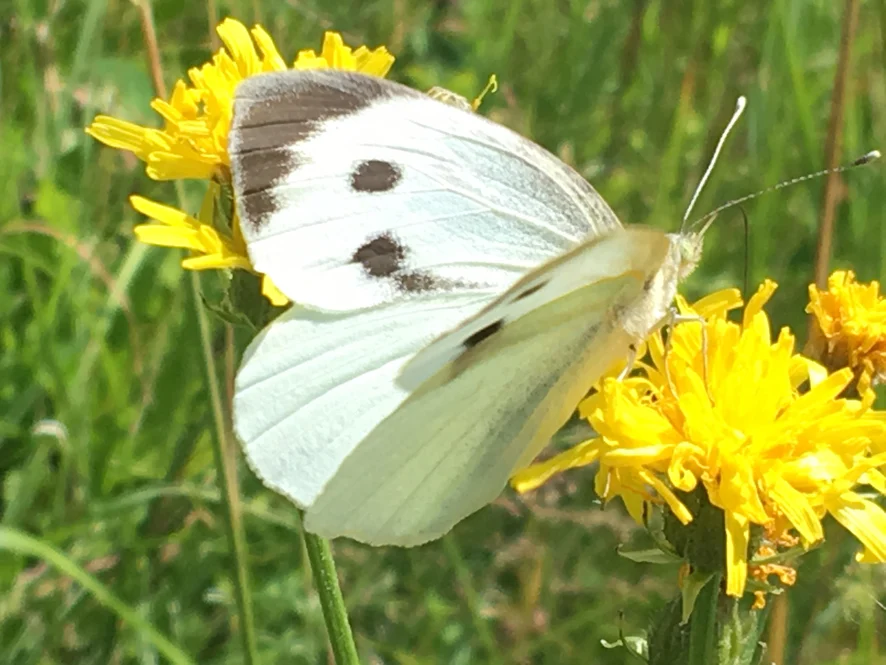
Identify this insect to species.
Pieris brassicae
